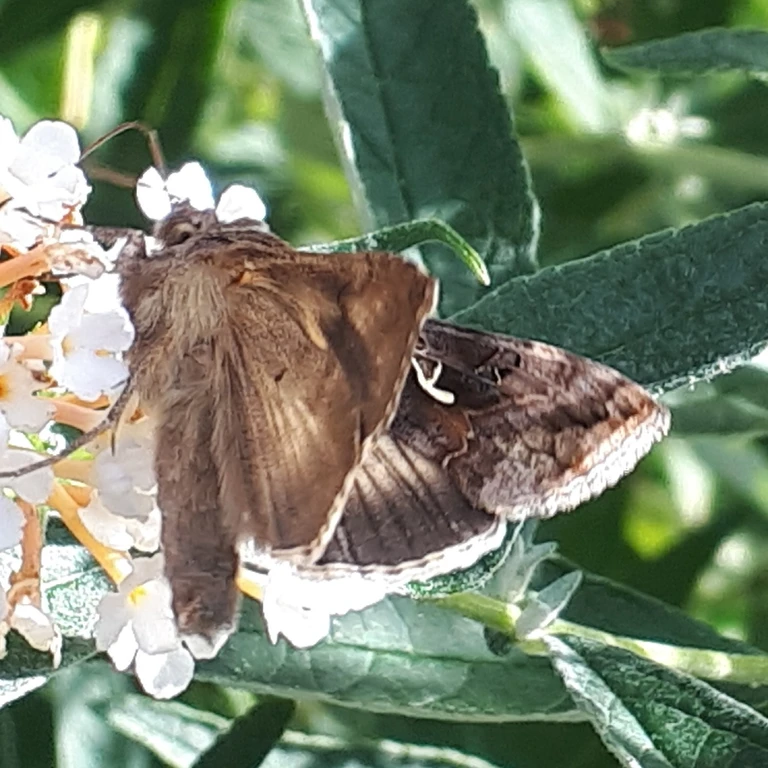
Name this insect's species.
Autographa gamma
